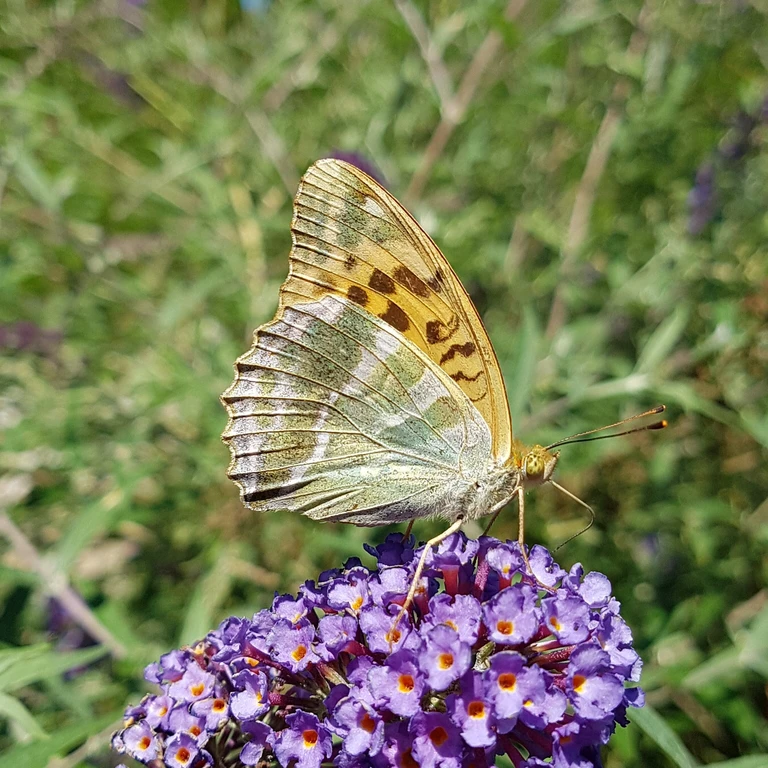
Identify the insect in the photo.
Argynnis paphia
